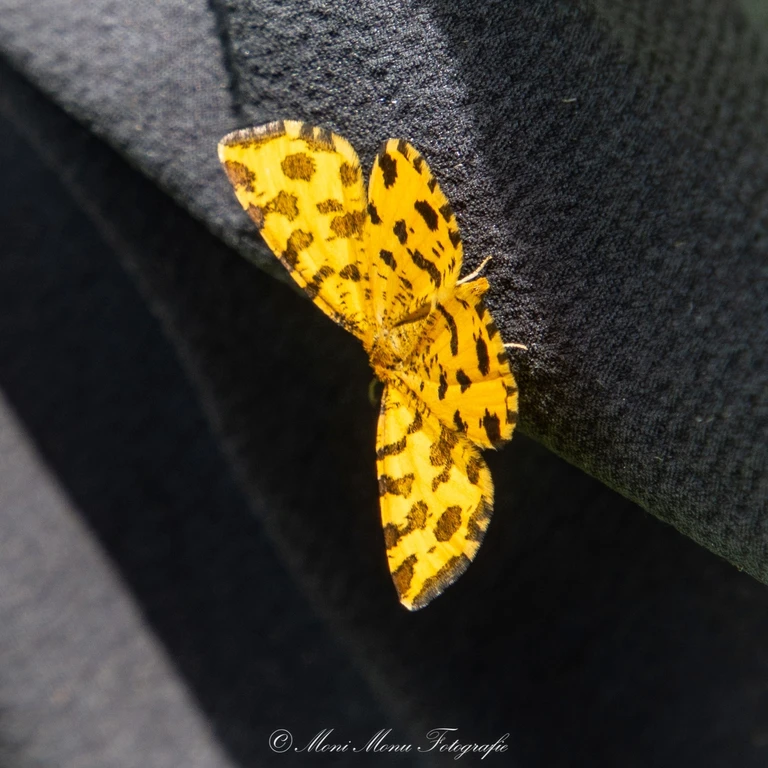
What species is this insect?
Pseudopanthera macularia
